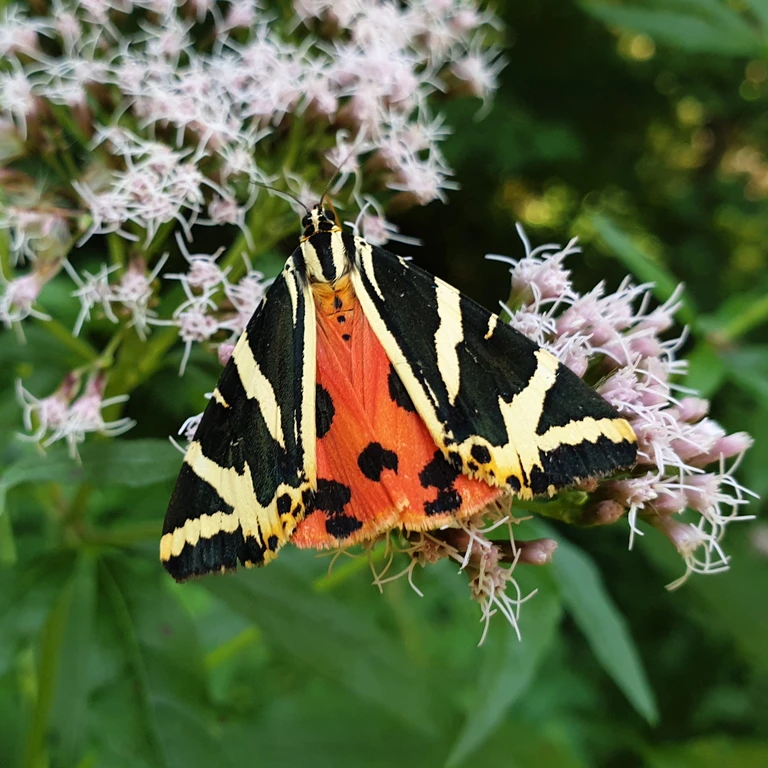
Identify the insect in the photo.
Euplagia quadripunctaria
